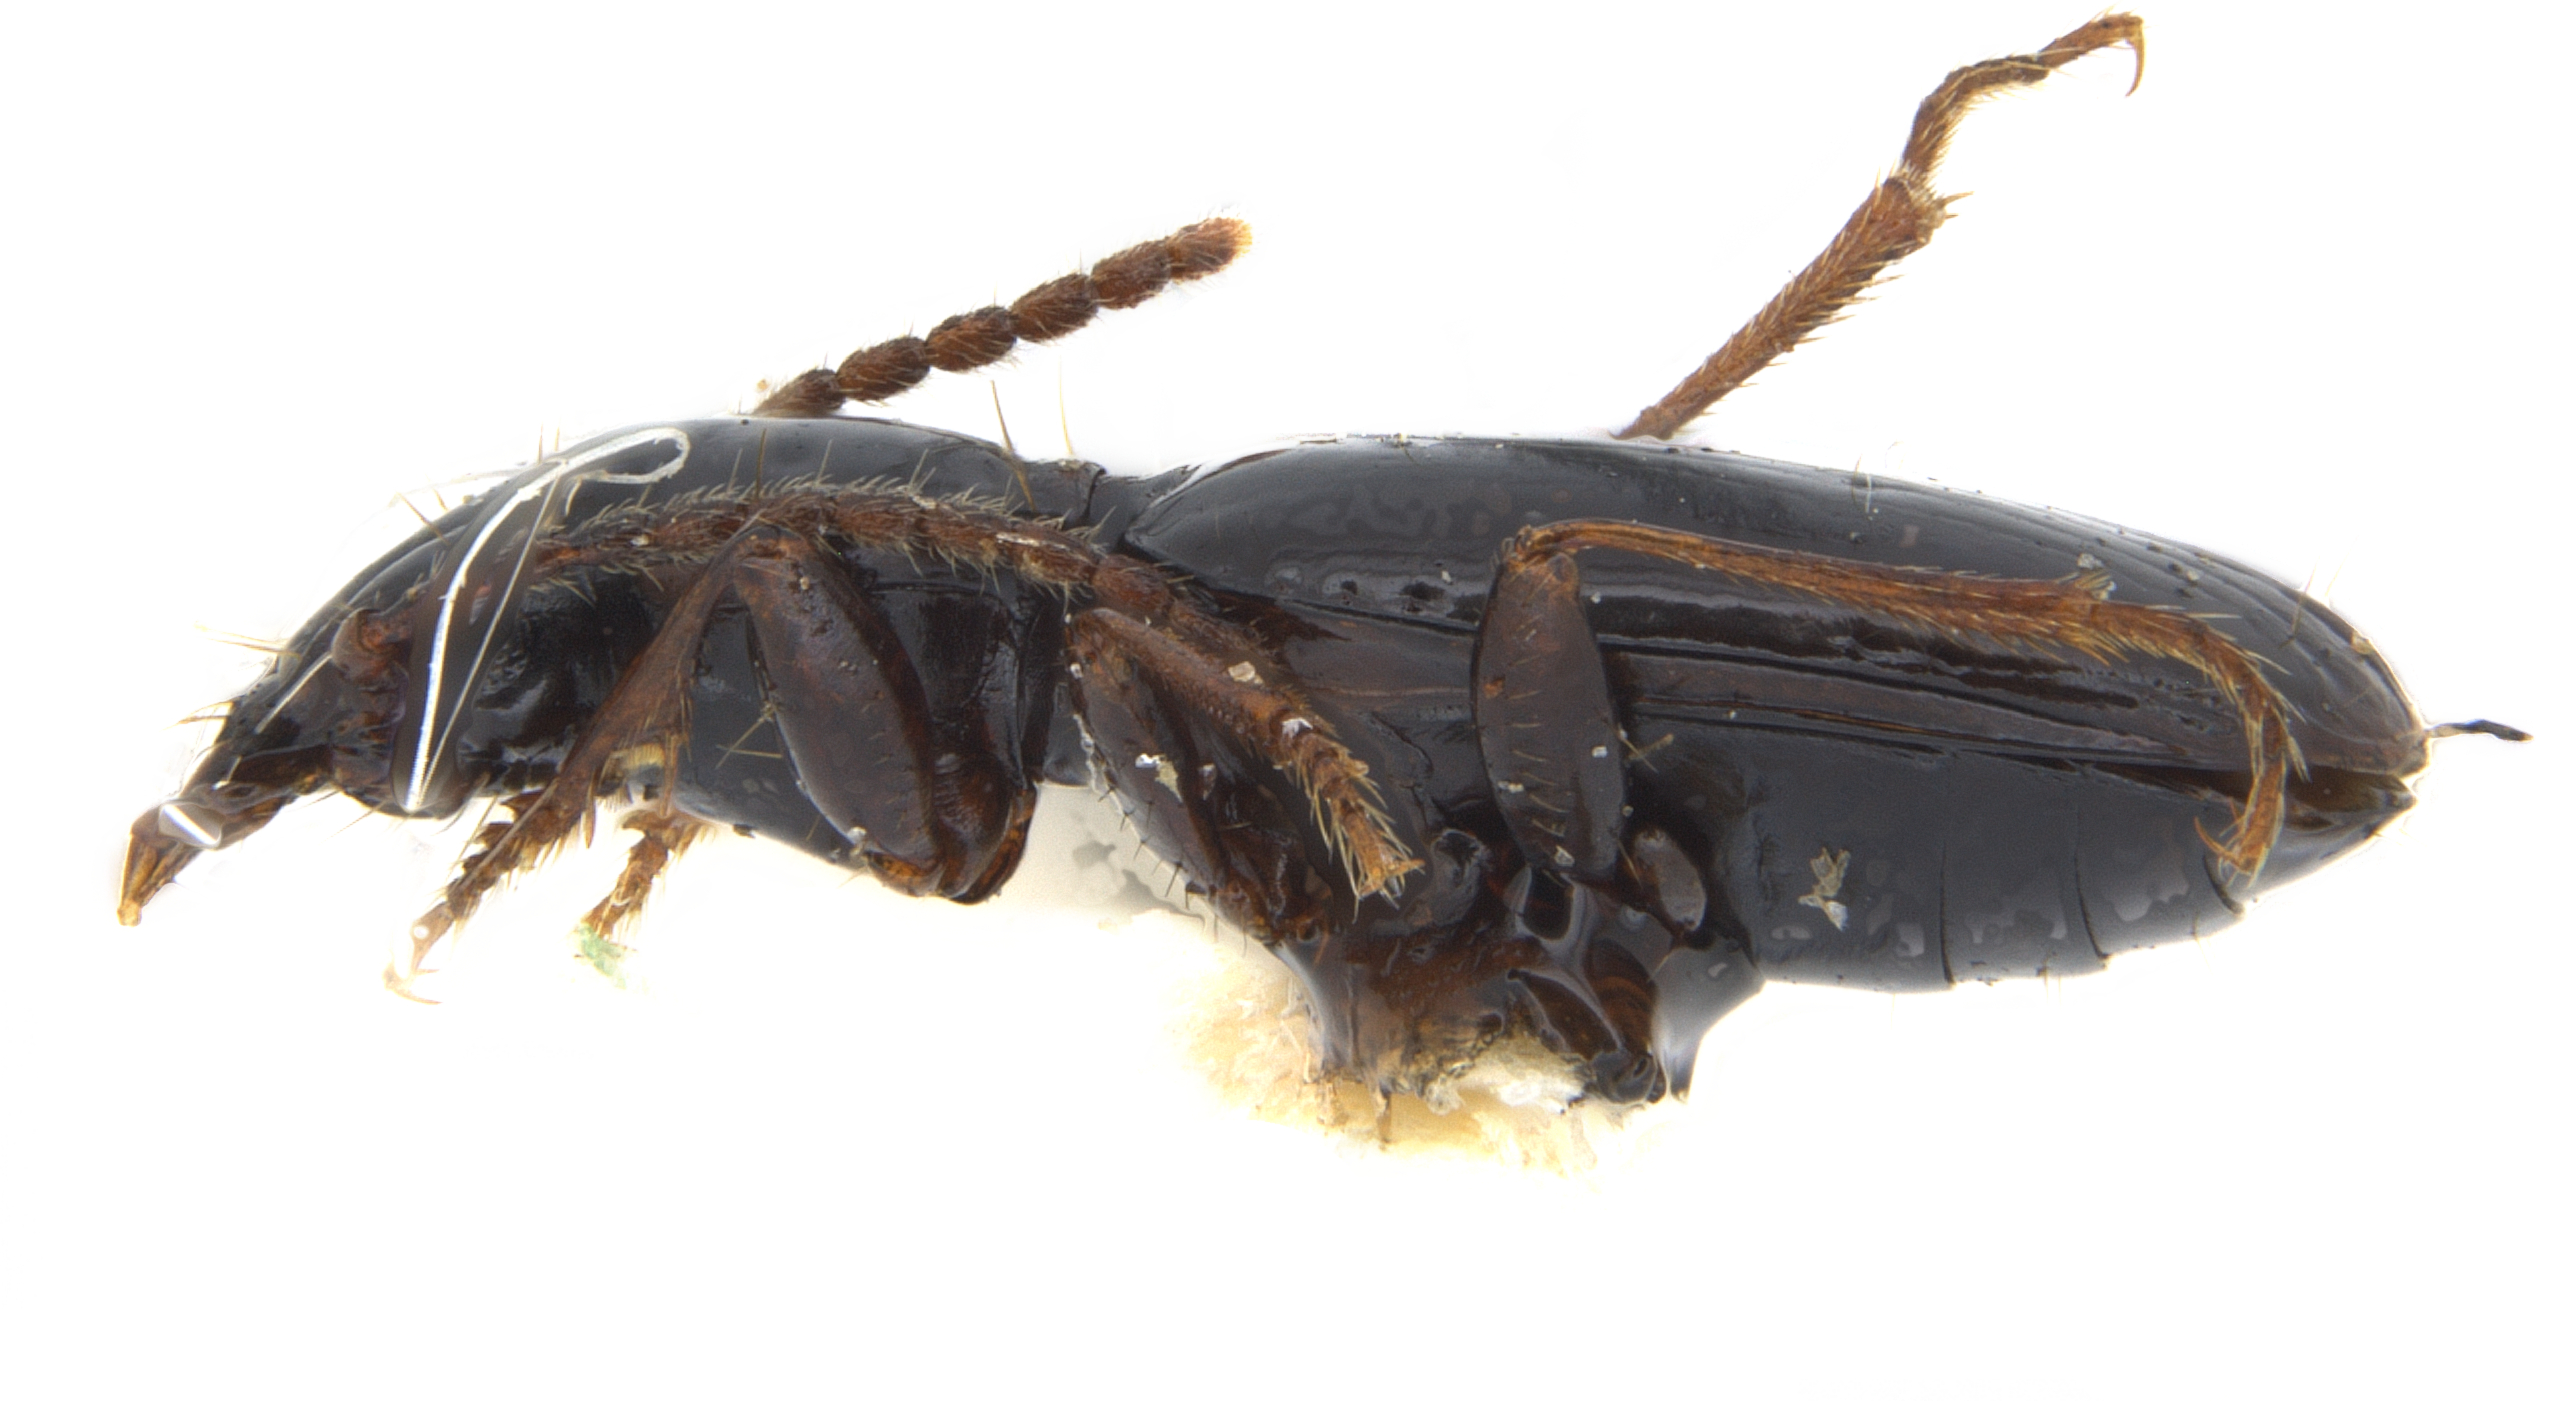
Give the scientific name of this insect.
Trechus glacialis
